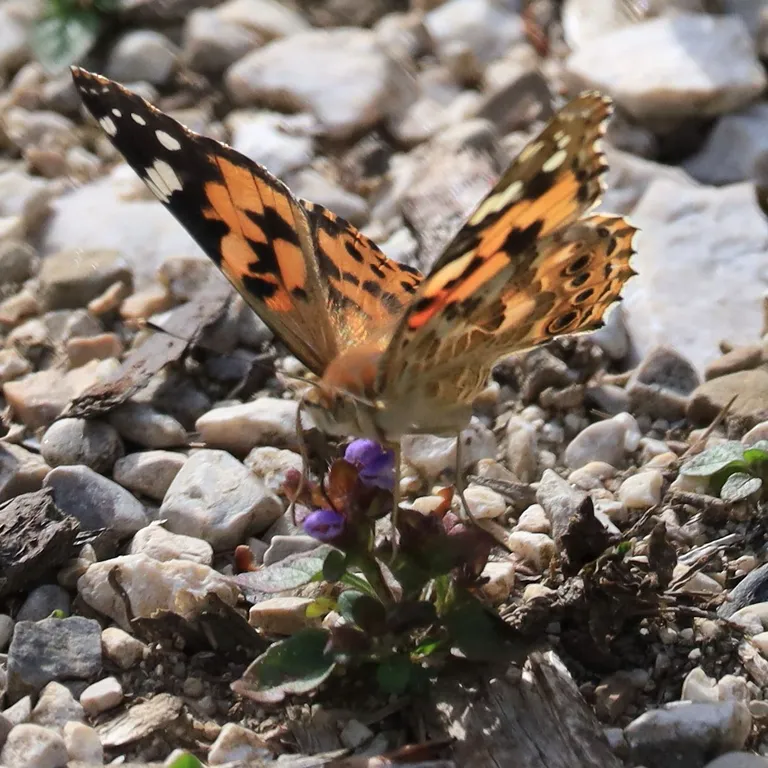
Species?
Vanessa cardui
